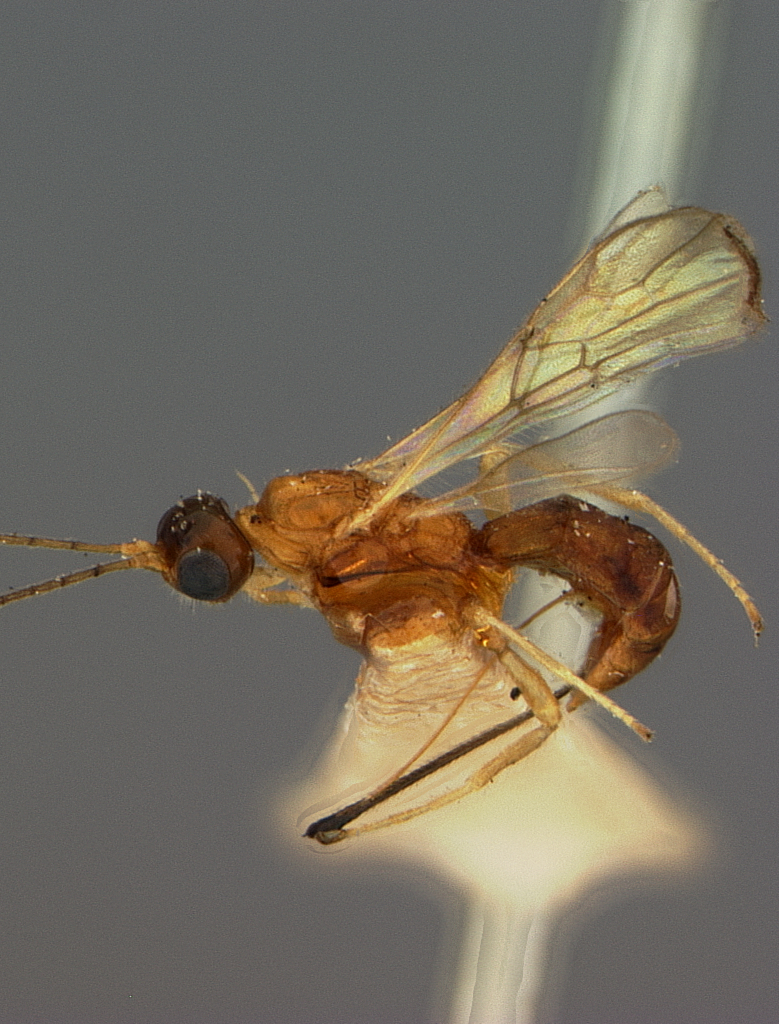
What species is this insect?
Caenophanes atriceps
